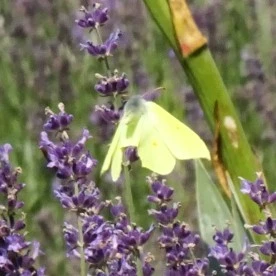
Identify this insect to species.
Gonepteryx rhamni
